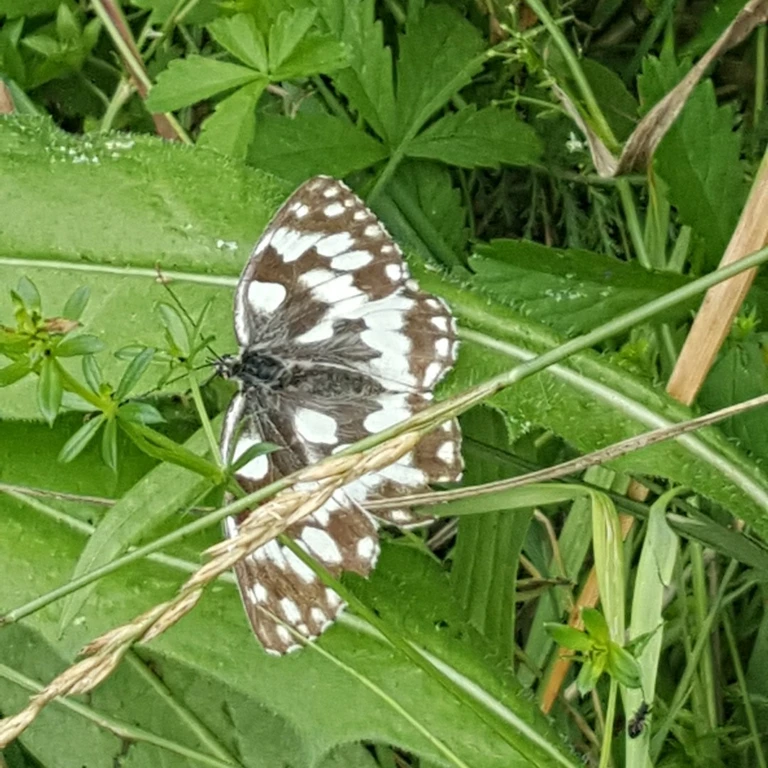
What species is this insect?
Melanargia galathea
